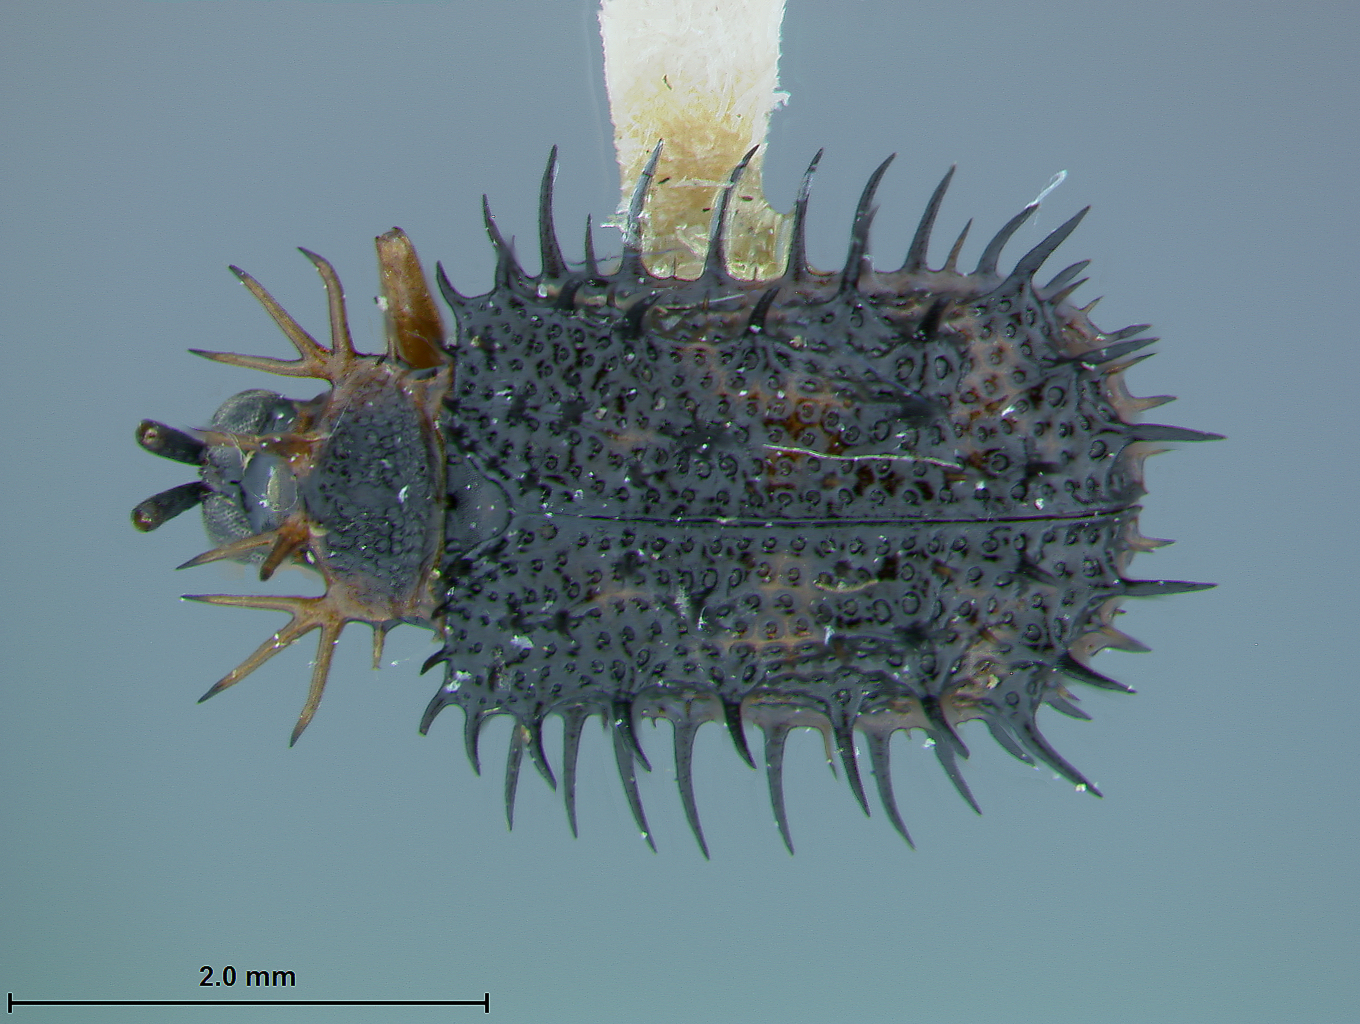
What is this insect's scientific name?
Dactylispa marginicollis
